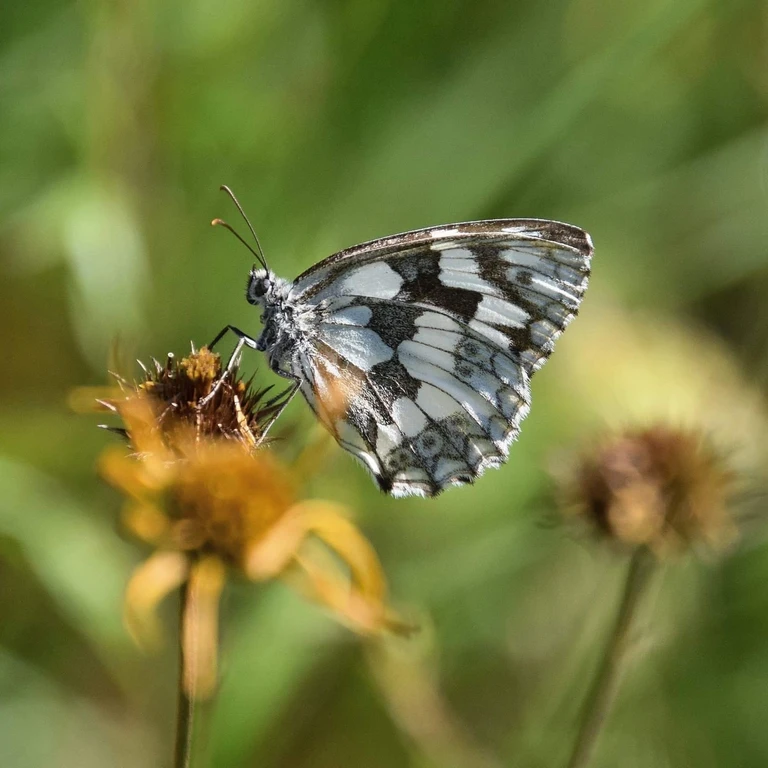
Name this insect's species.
Melanargia galathea
